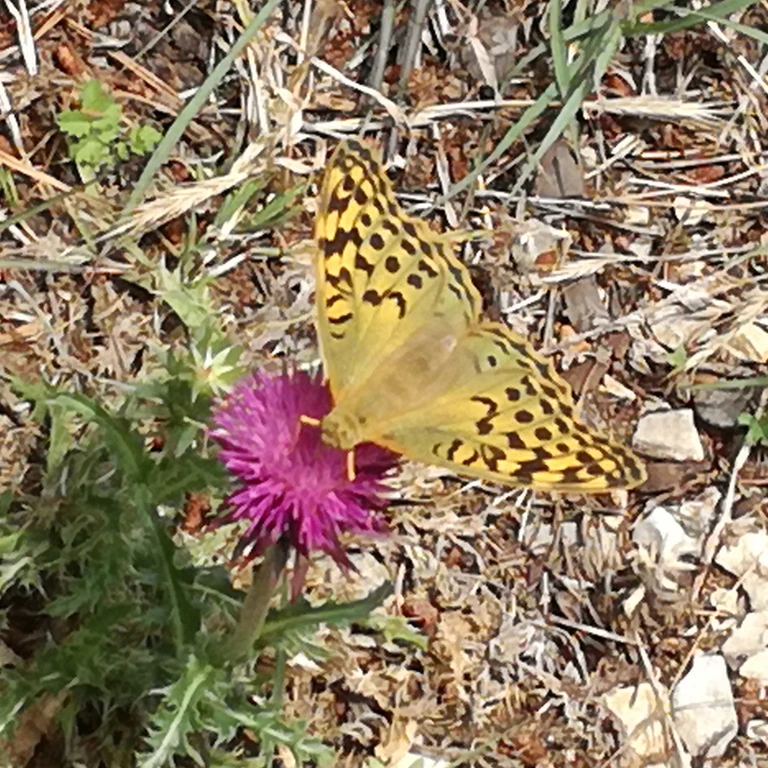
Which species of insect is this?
Argynnis paphia
